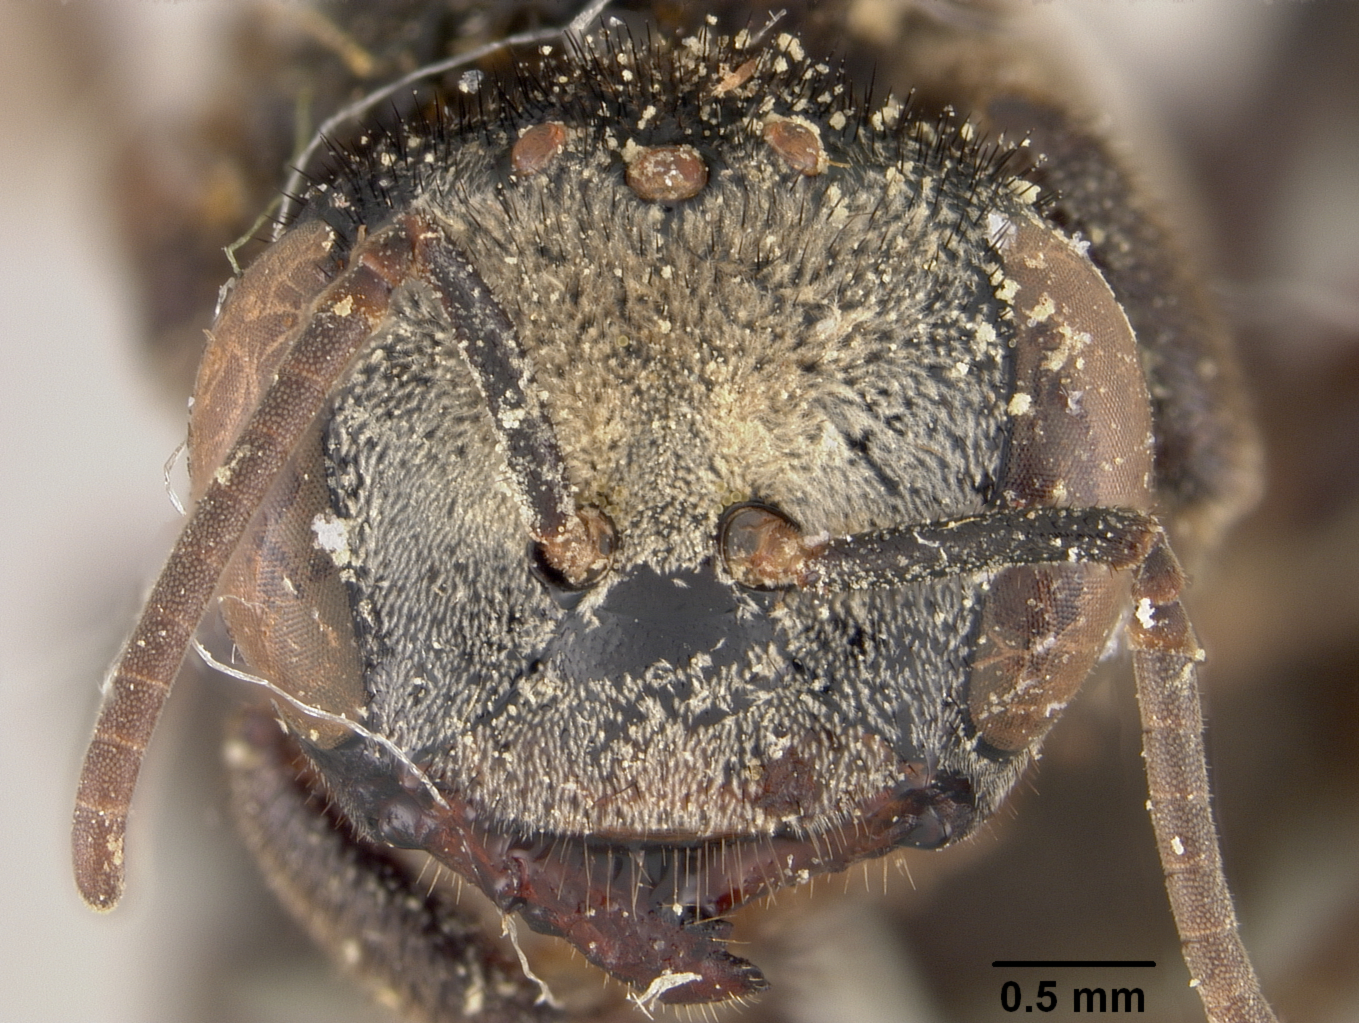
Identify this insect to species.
Trigona busara
